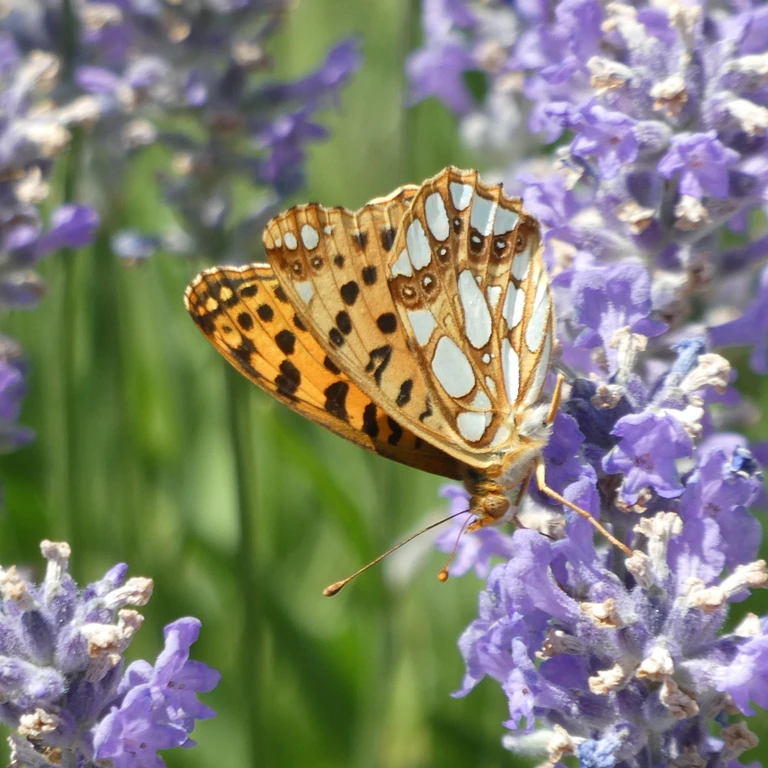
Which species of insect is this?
Issoria lathonia
